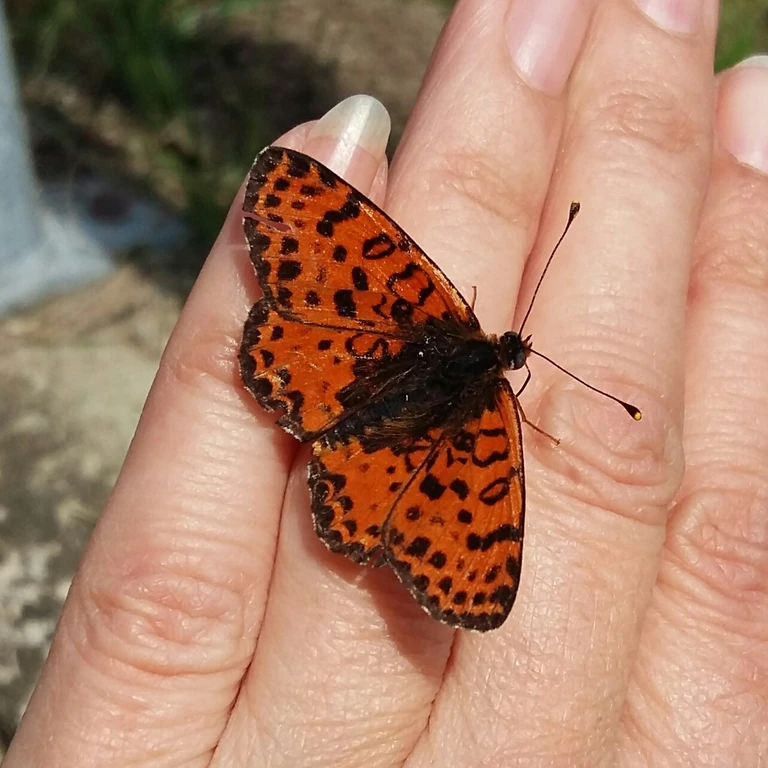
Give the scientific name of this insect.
Melitaea didyma
